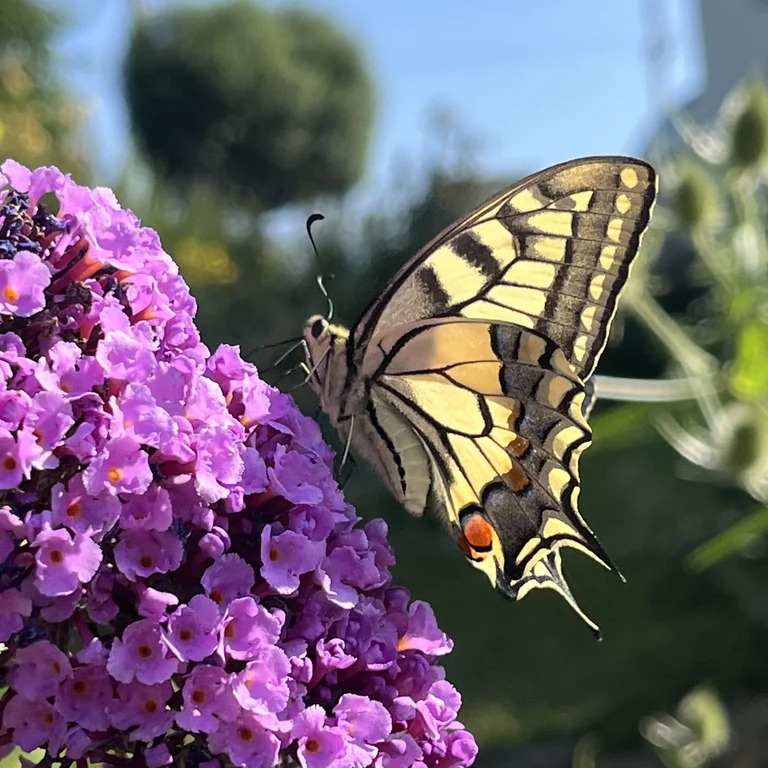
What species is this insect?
Papilio machaon
